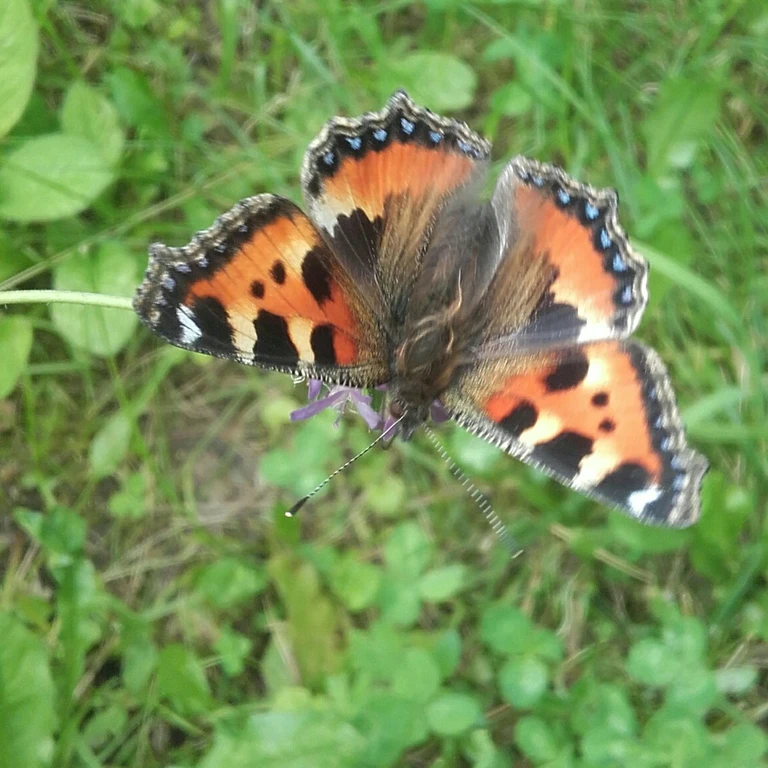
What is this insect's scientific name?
Aglais urticae
